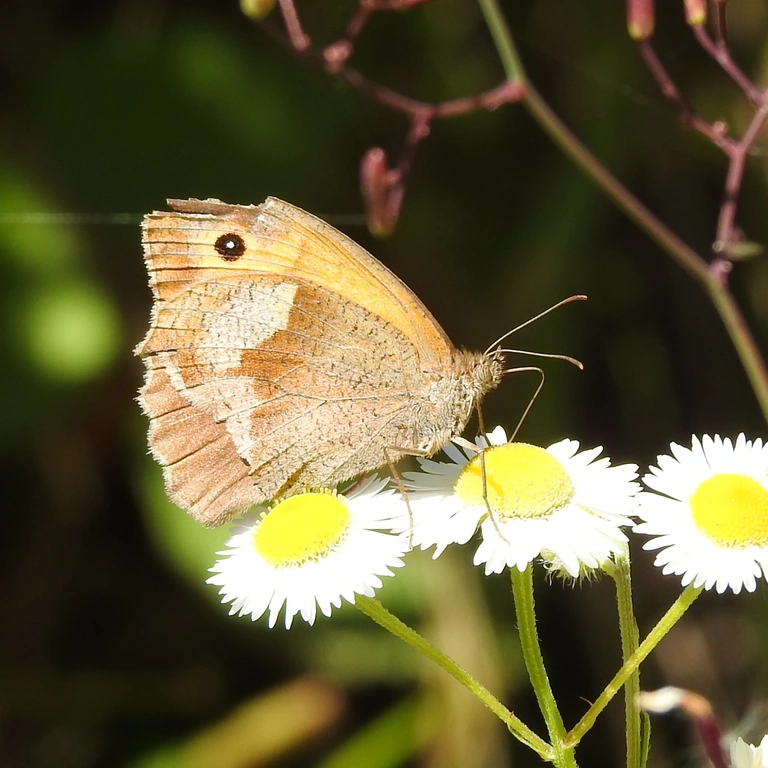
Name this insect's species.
Maniola jurtina
